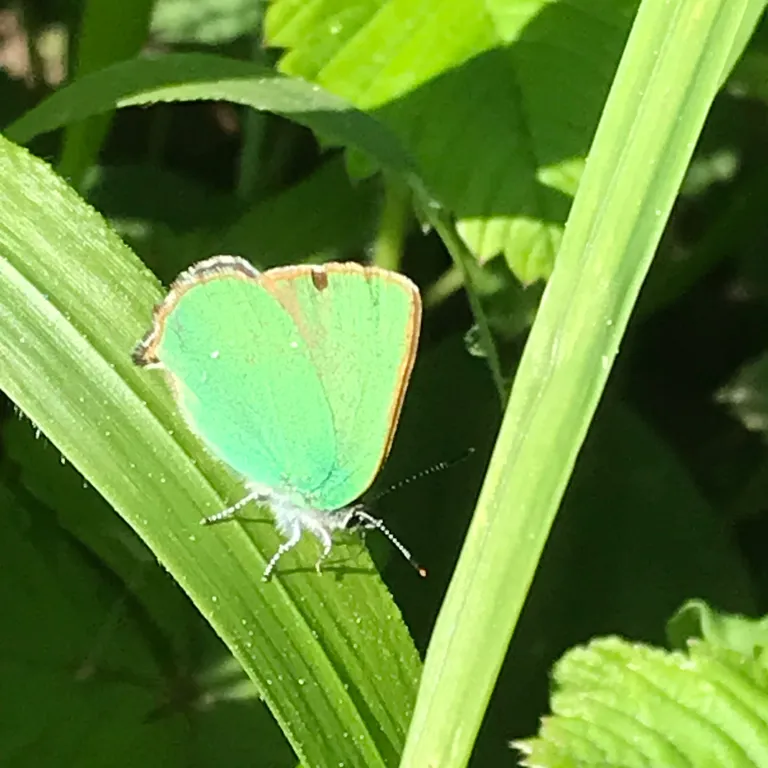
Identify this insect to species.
Callophrys rubi
